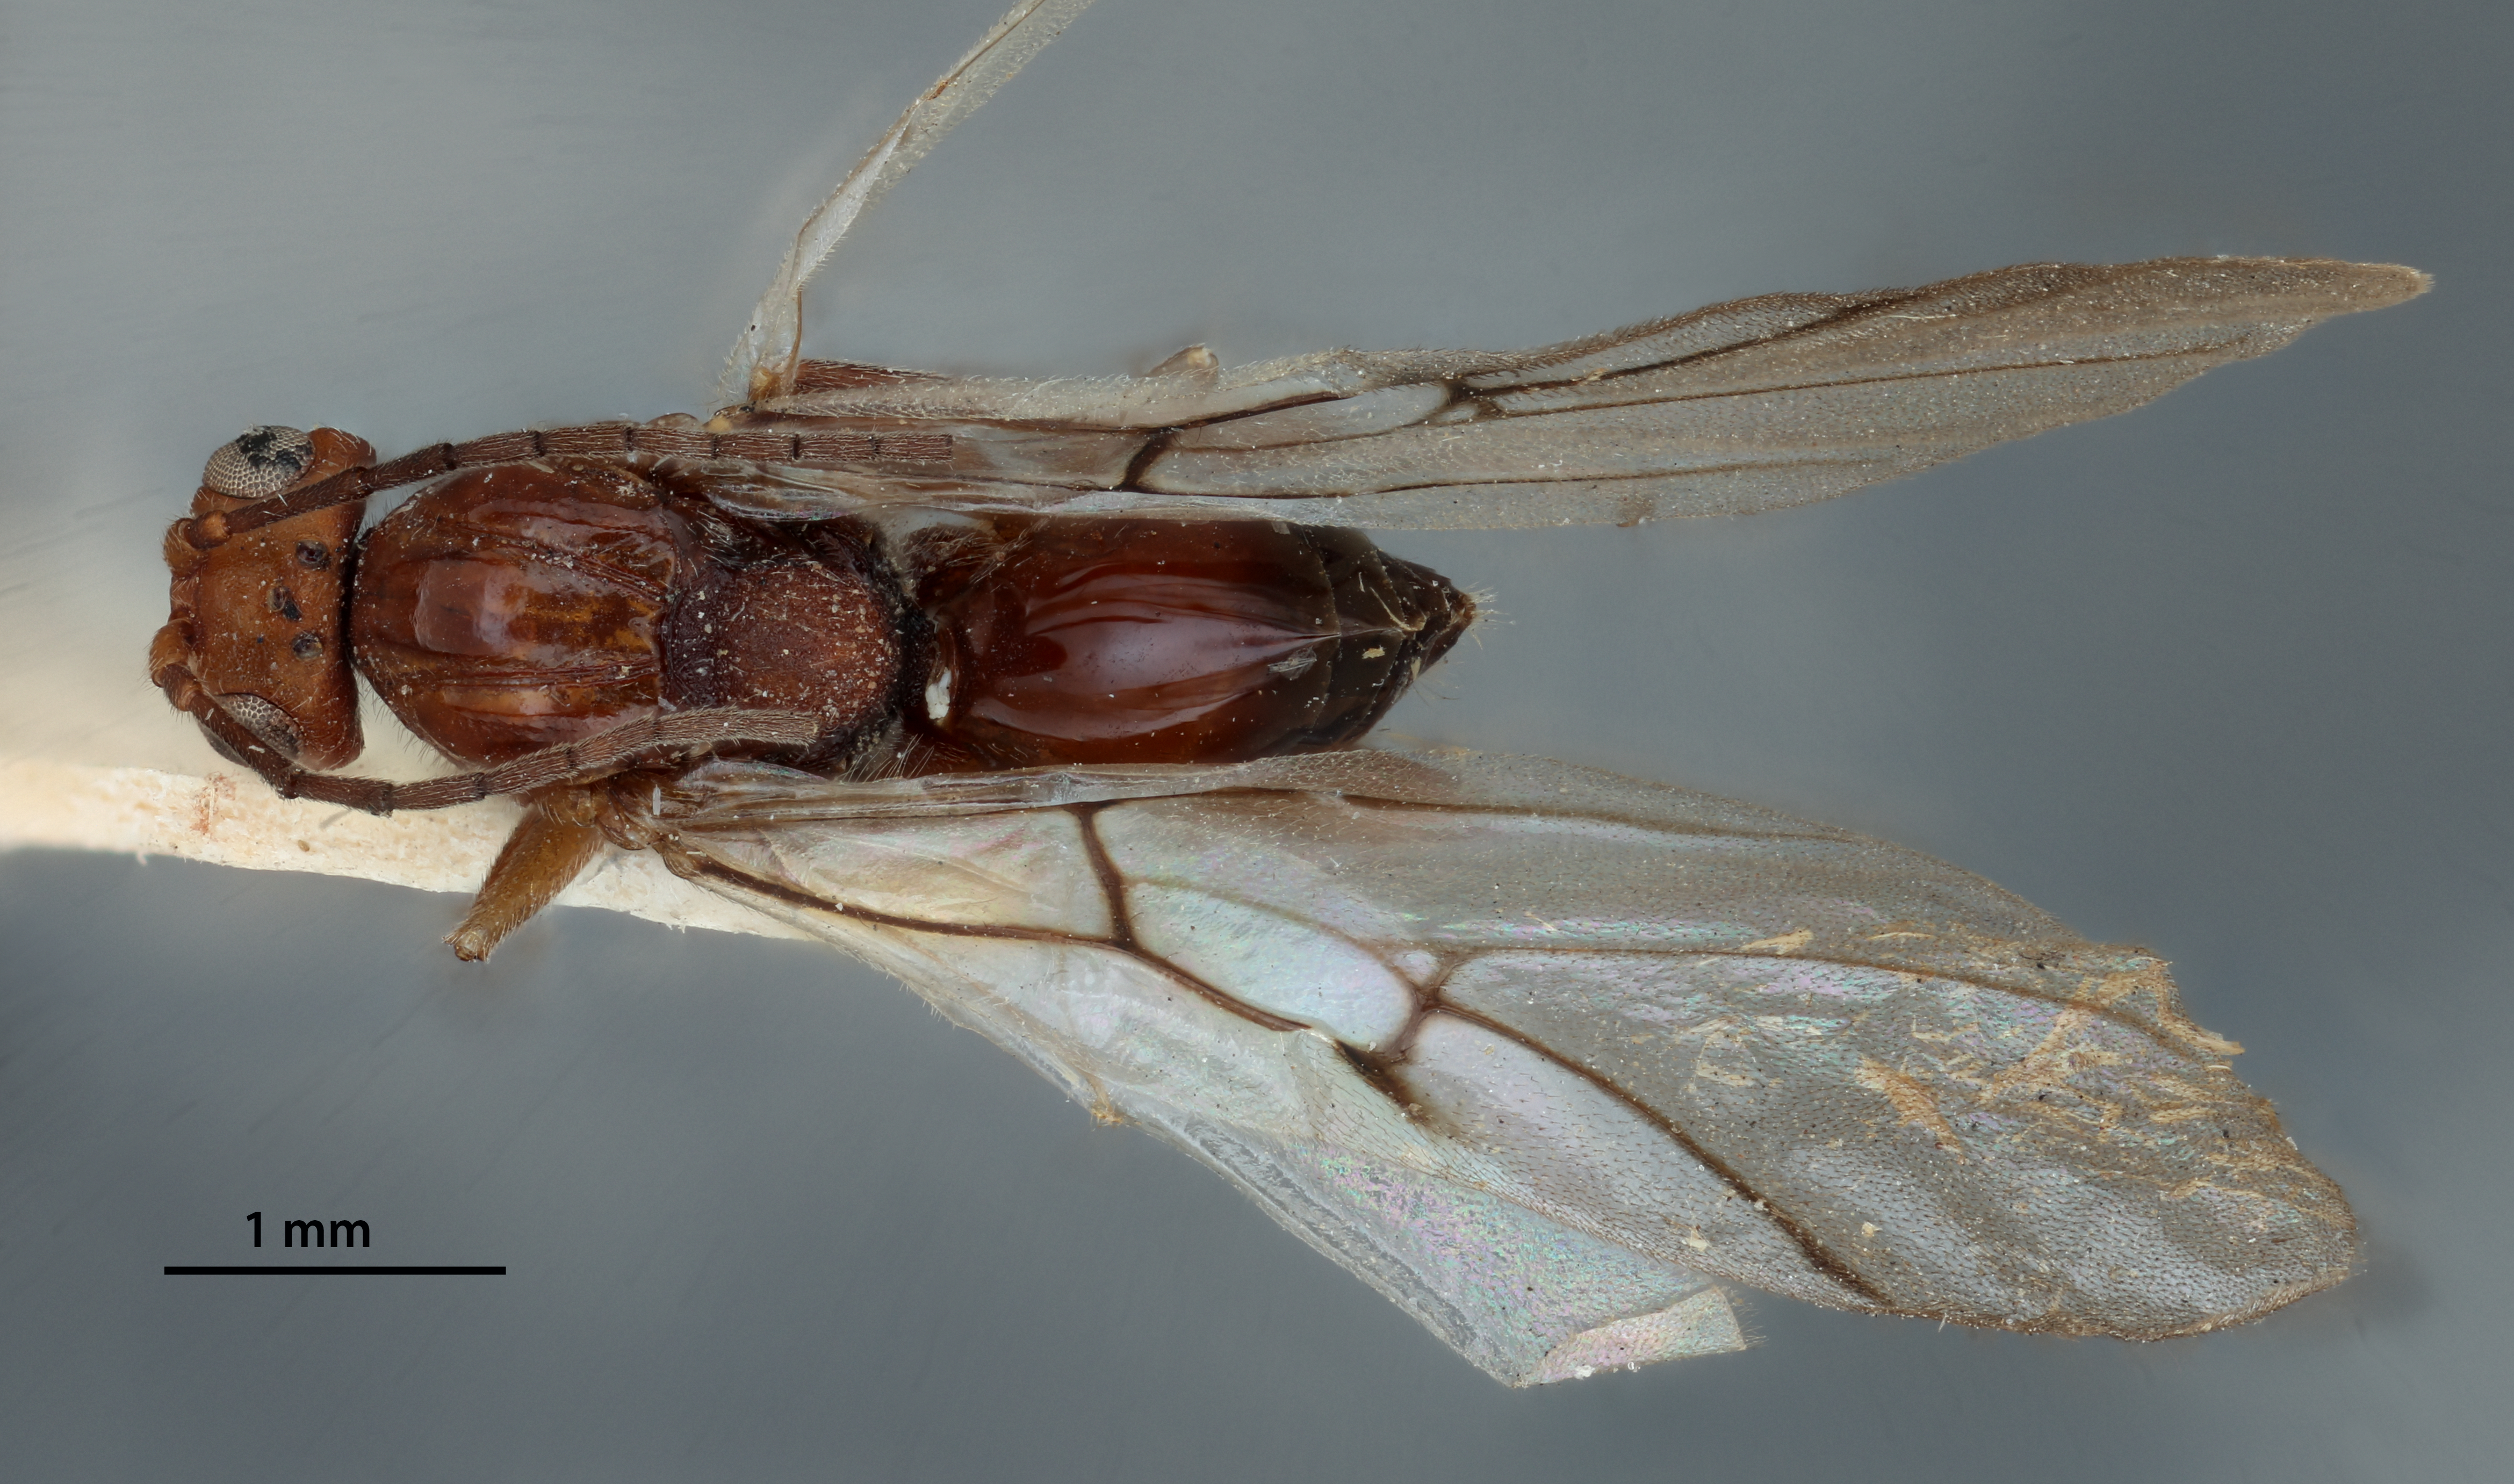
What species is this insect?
Belonocnema colorado
